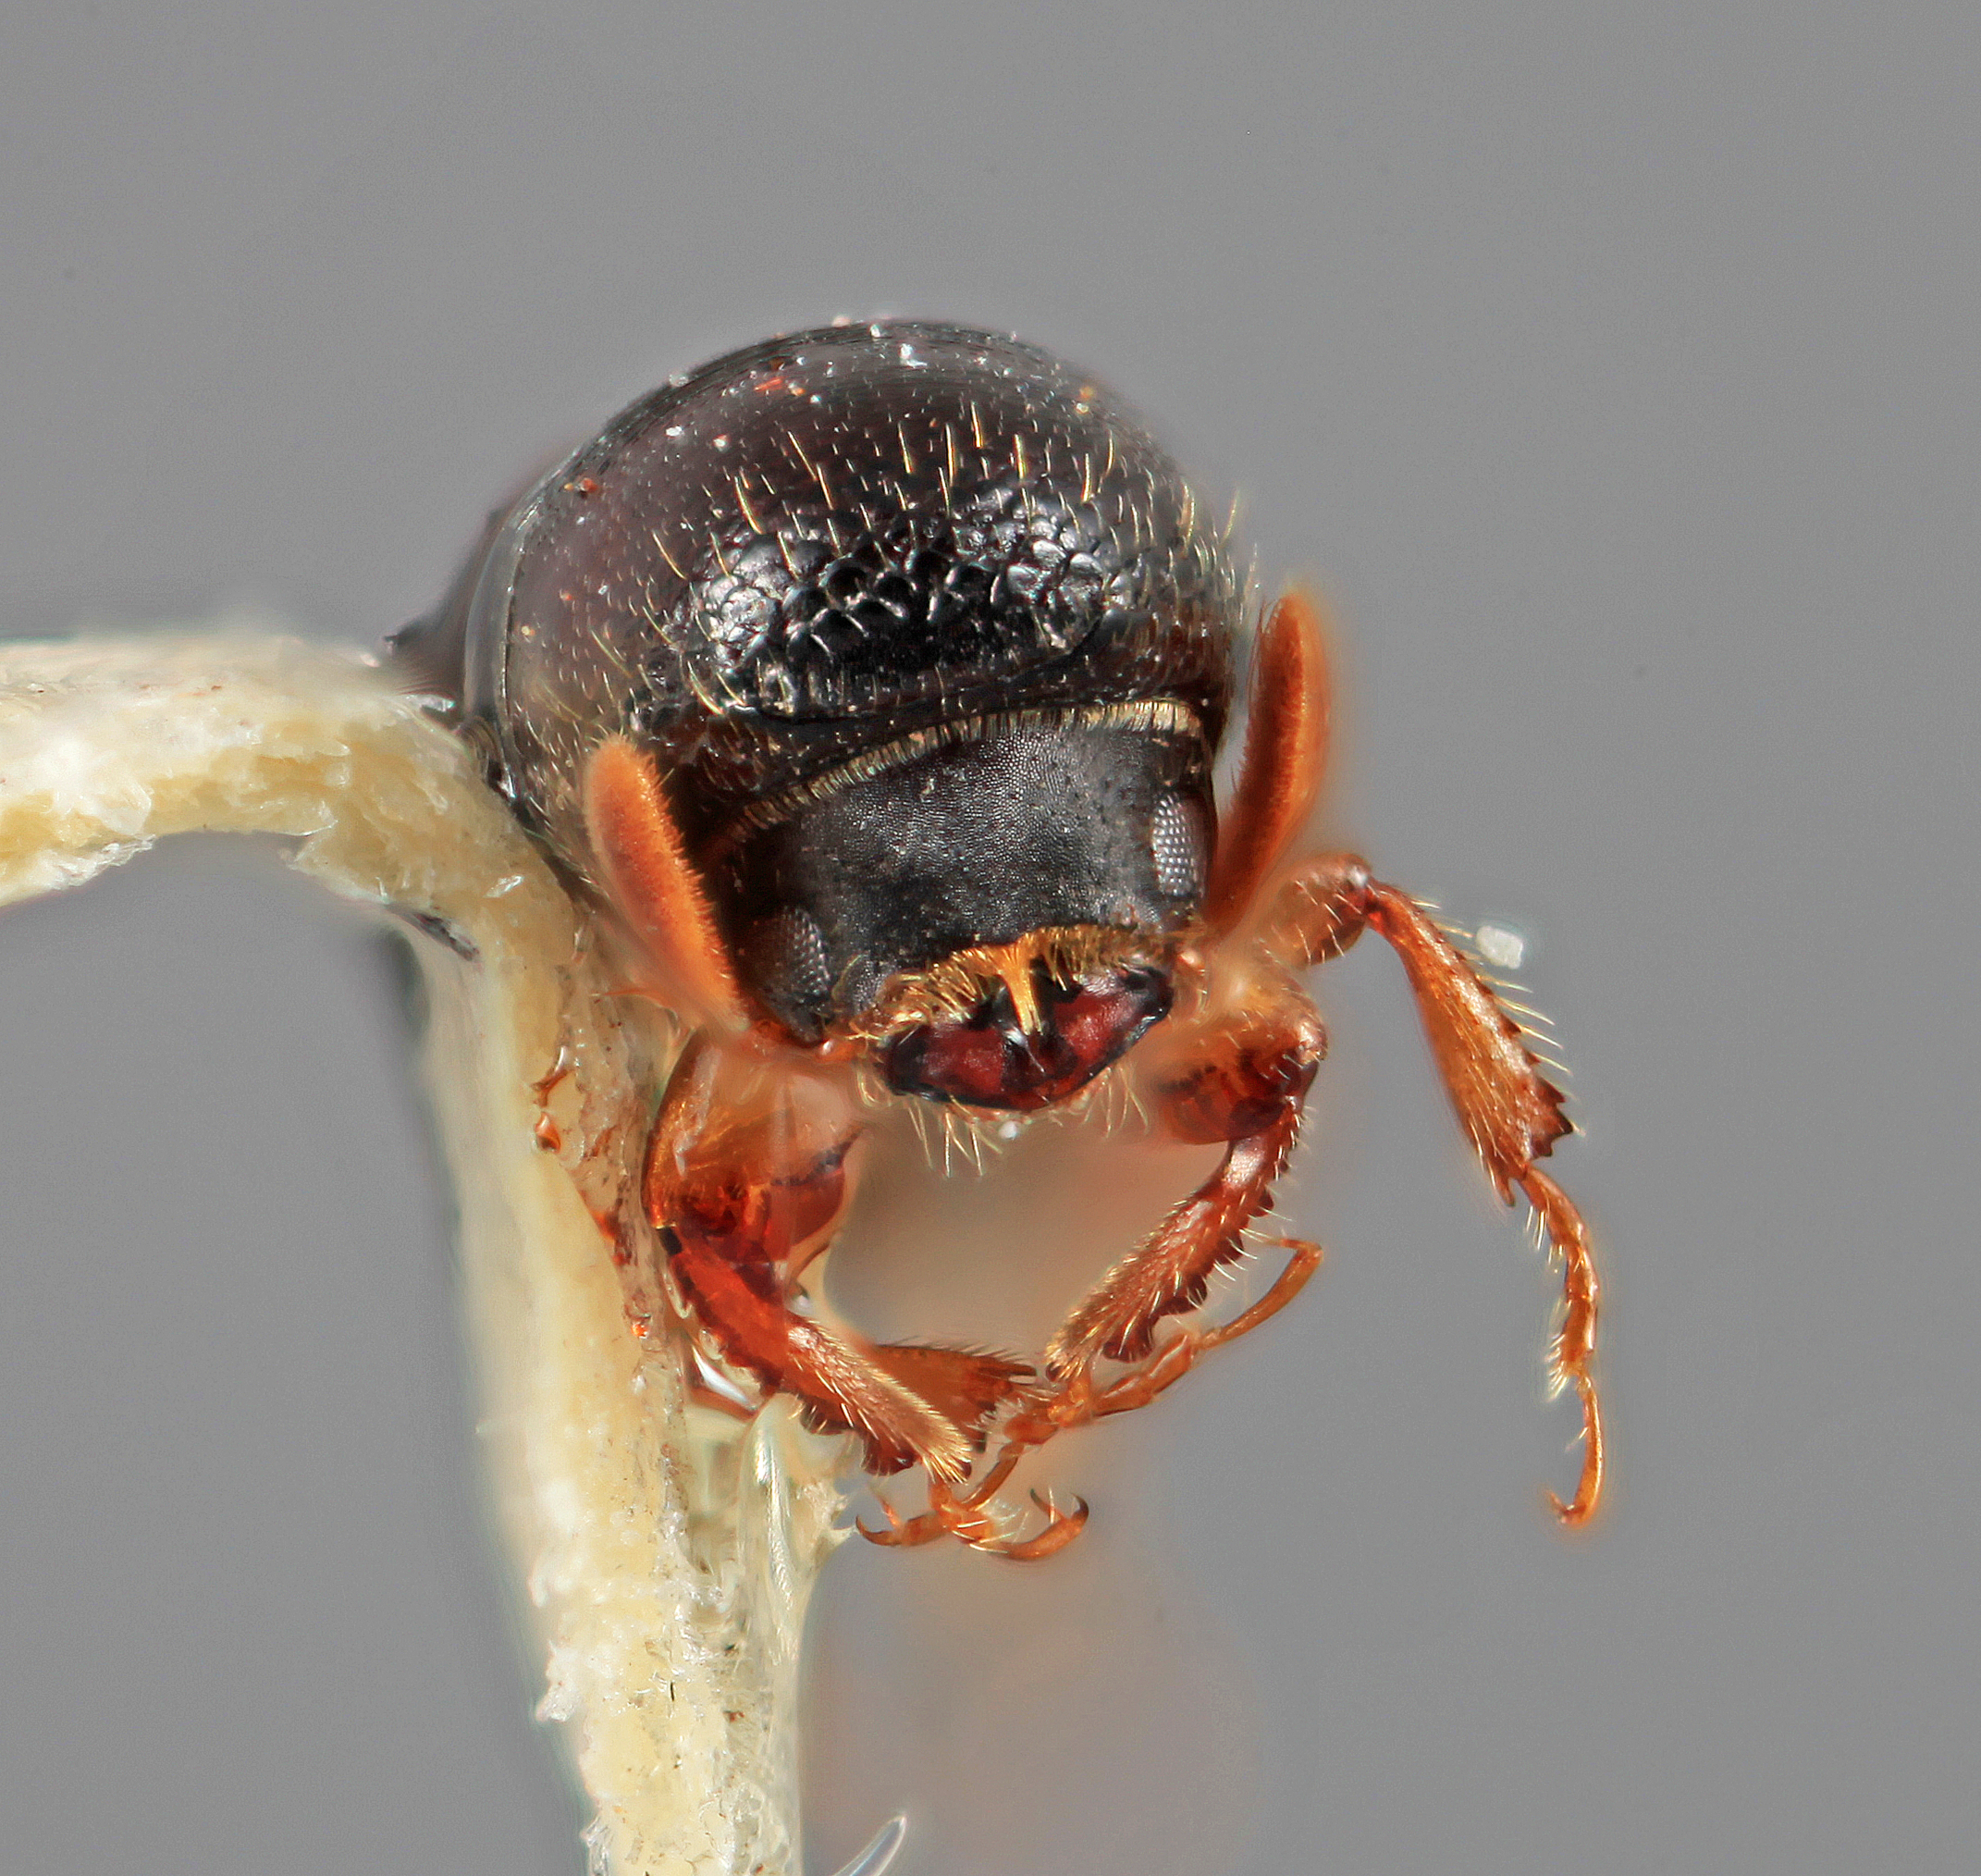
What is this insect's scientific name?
Amphicranus splendens
